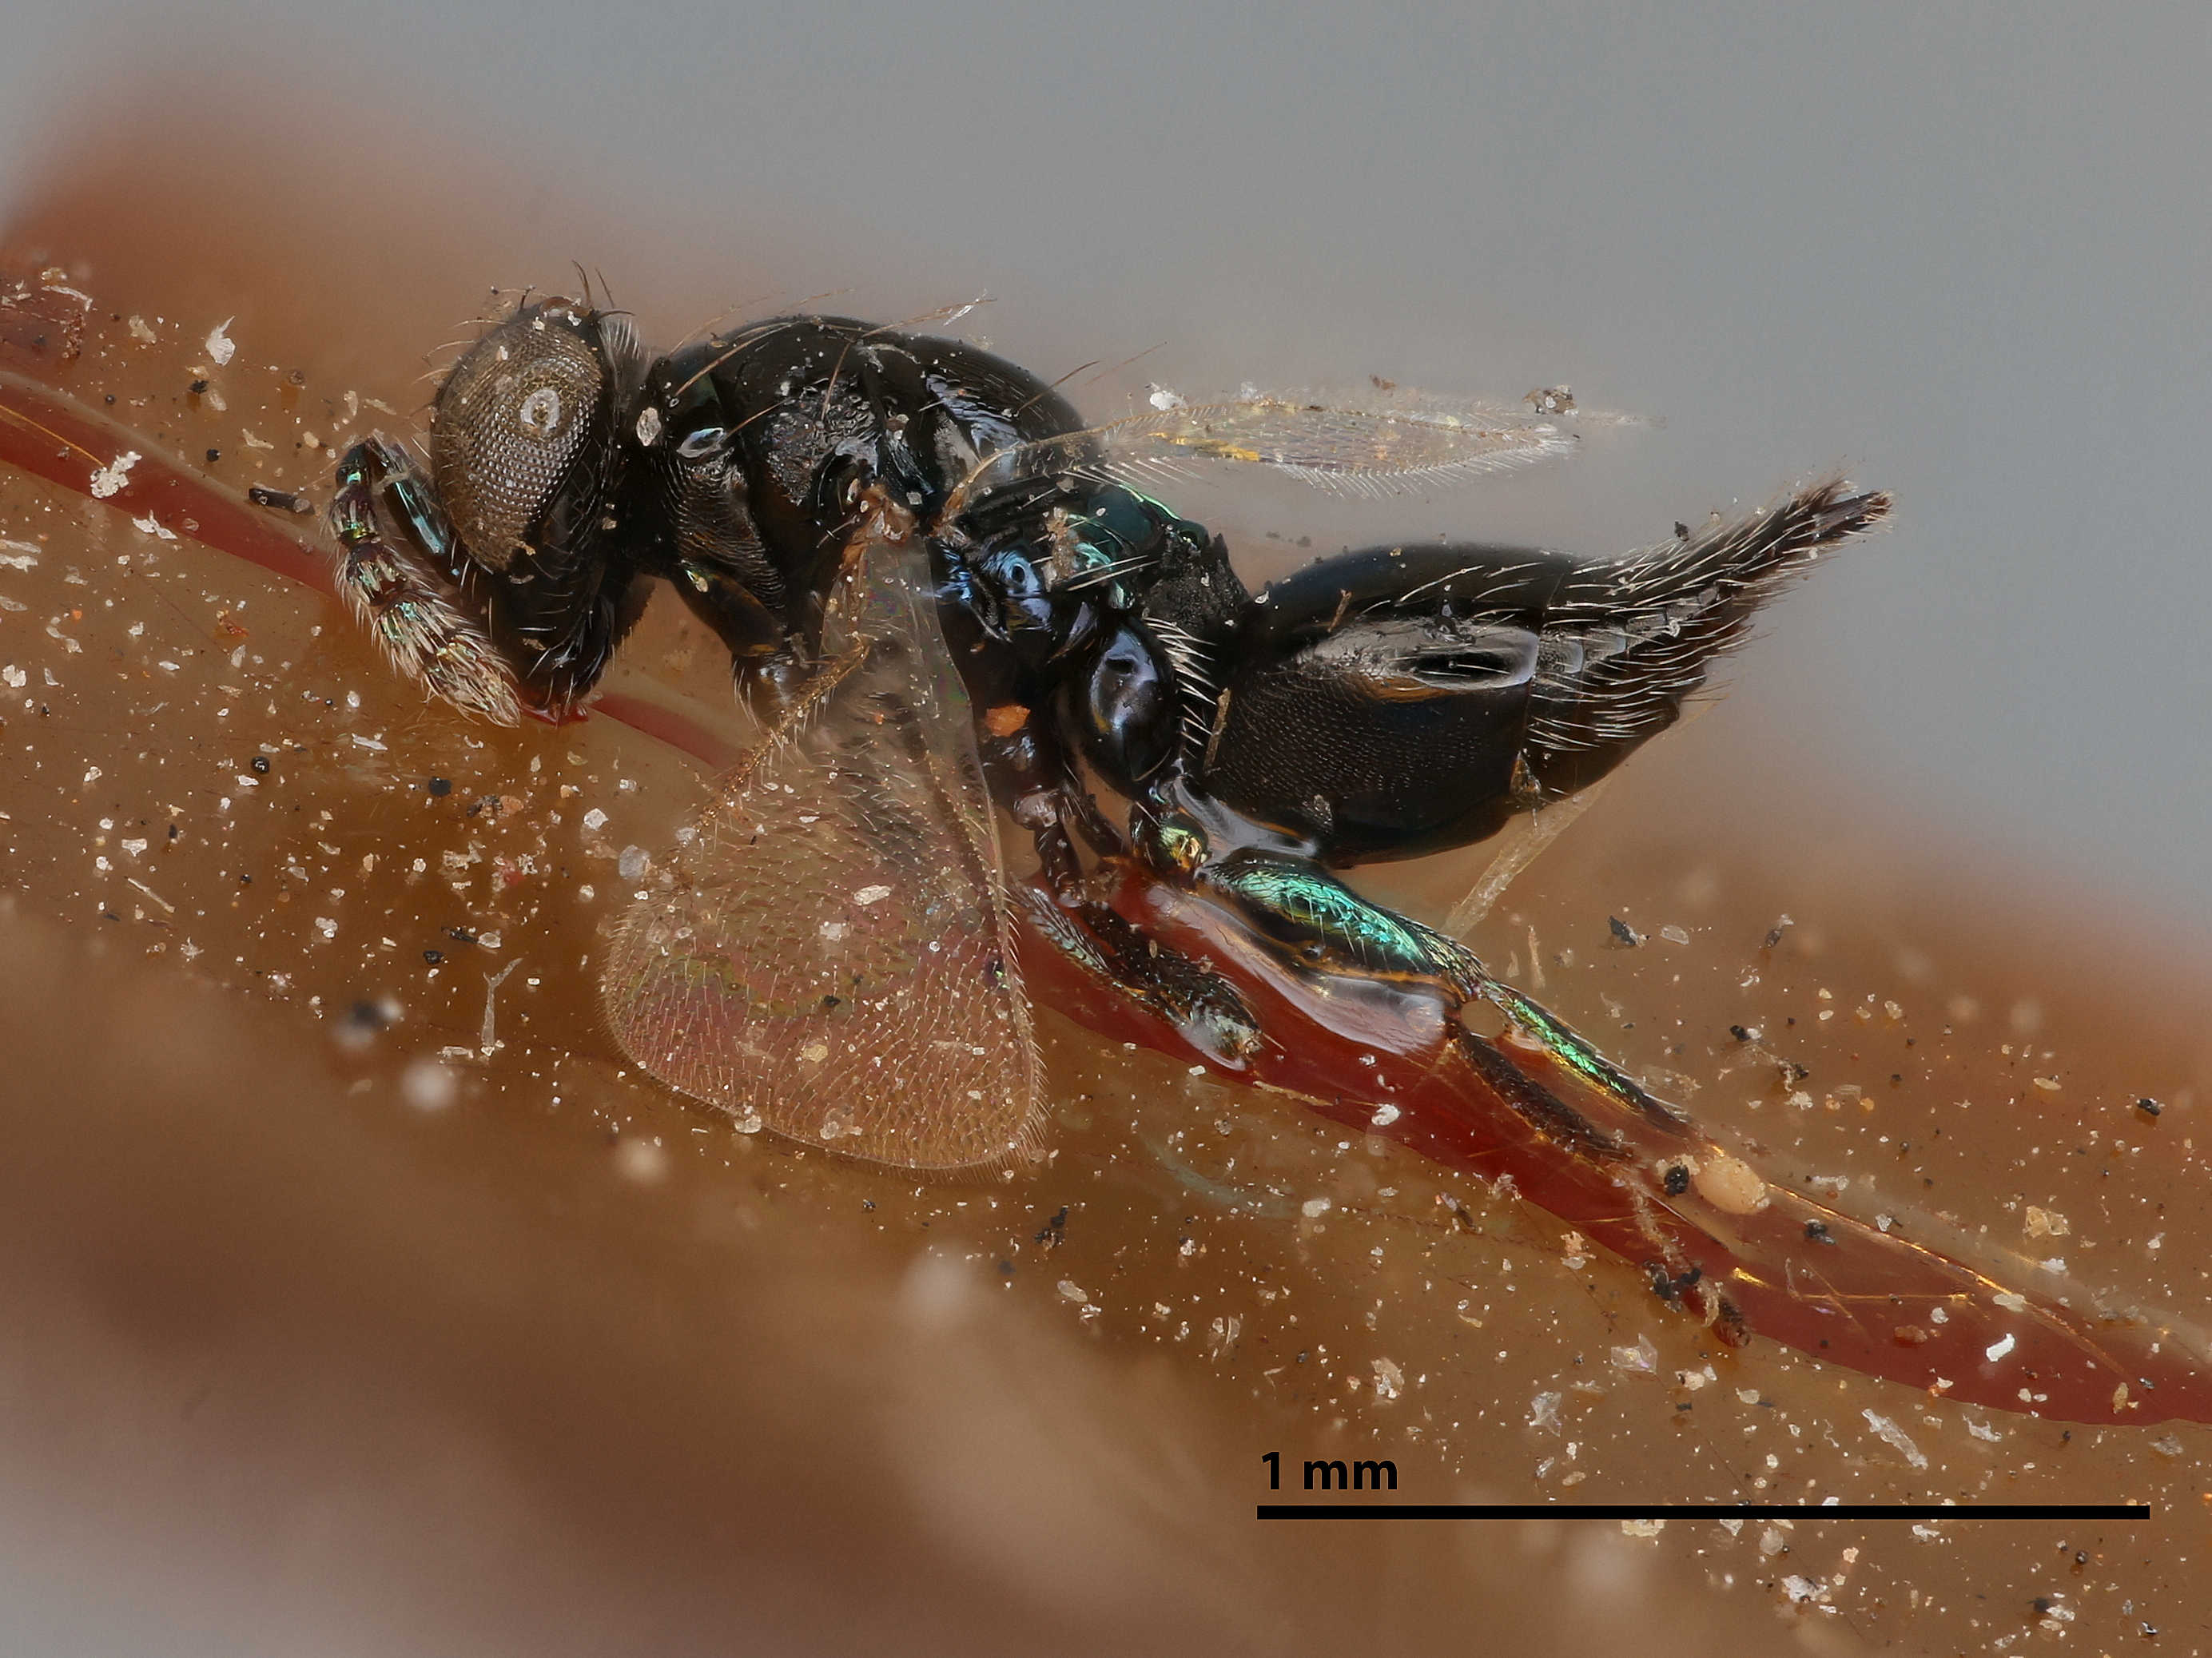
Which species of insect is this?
Pleurotropis detrimentosus
